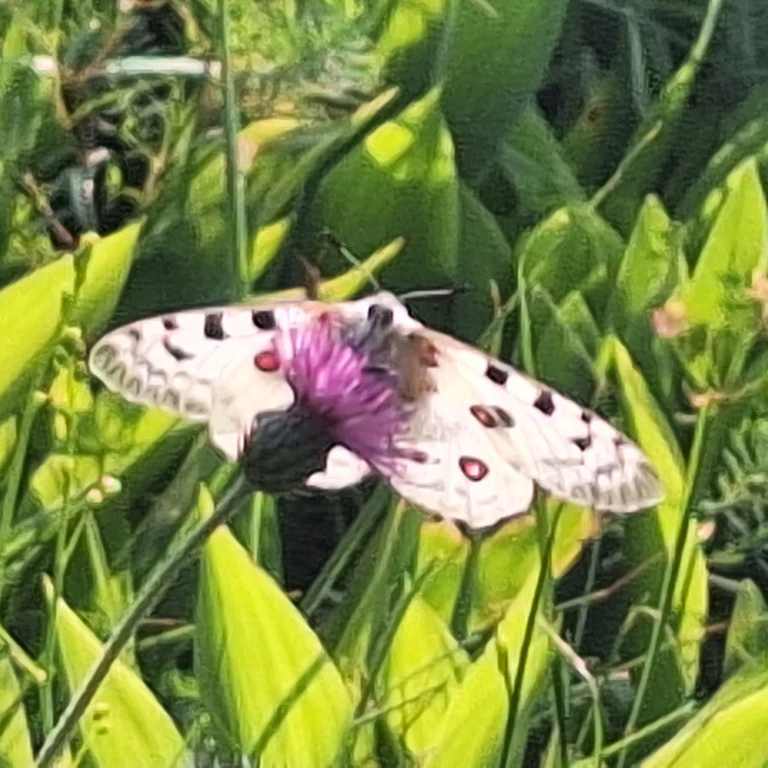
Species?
Parnassius apollo
